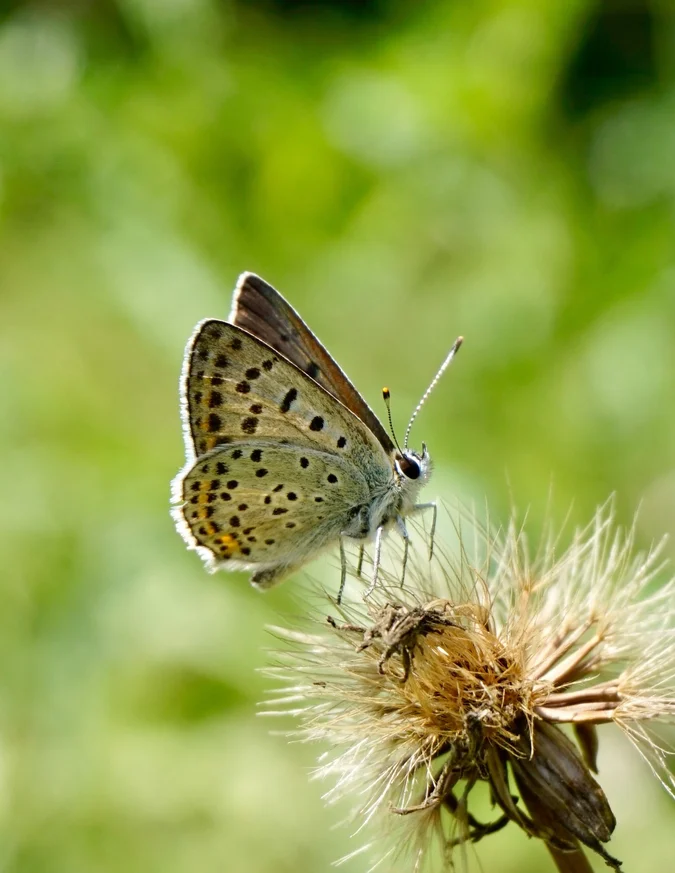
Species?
Lycaena tityrus (also Loweia tityrus)
